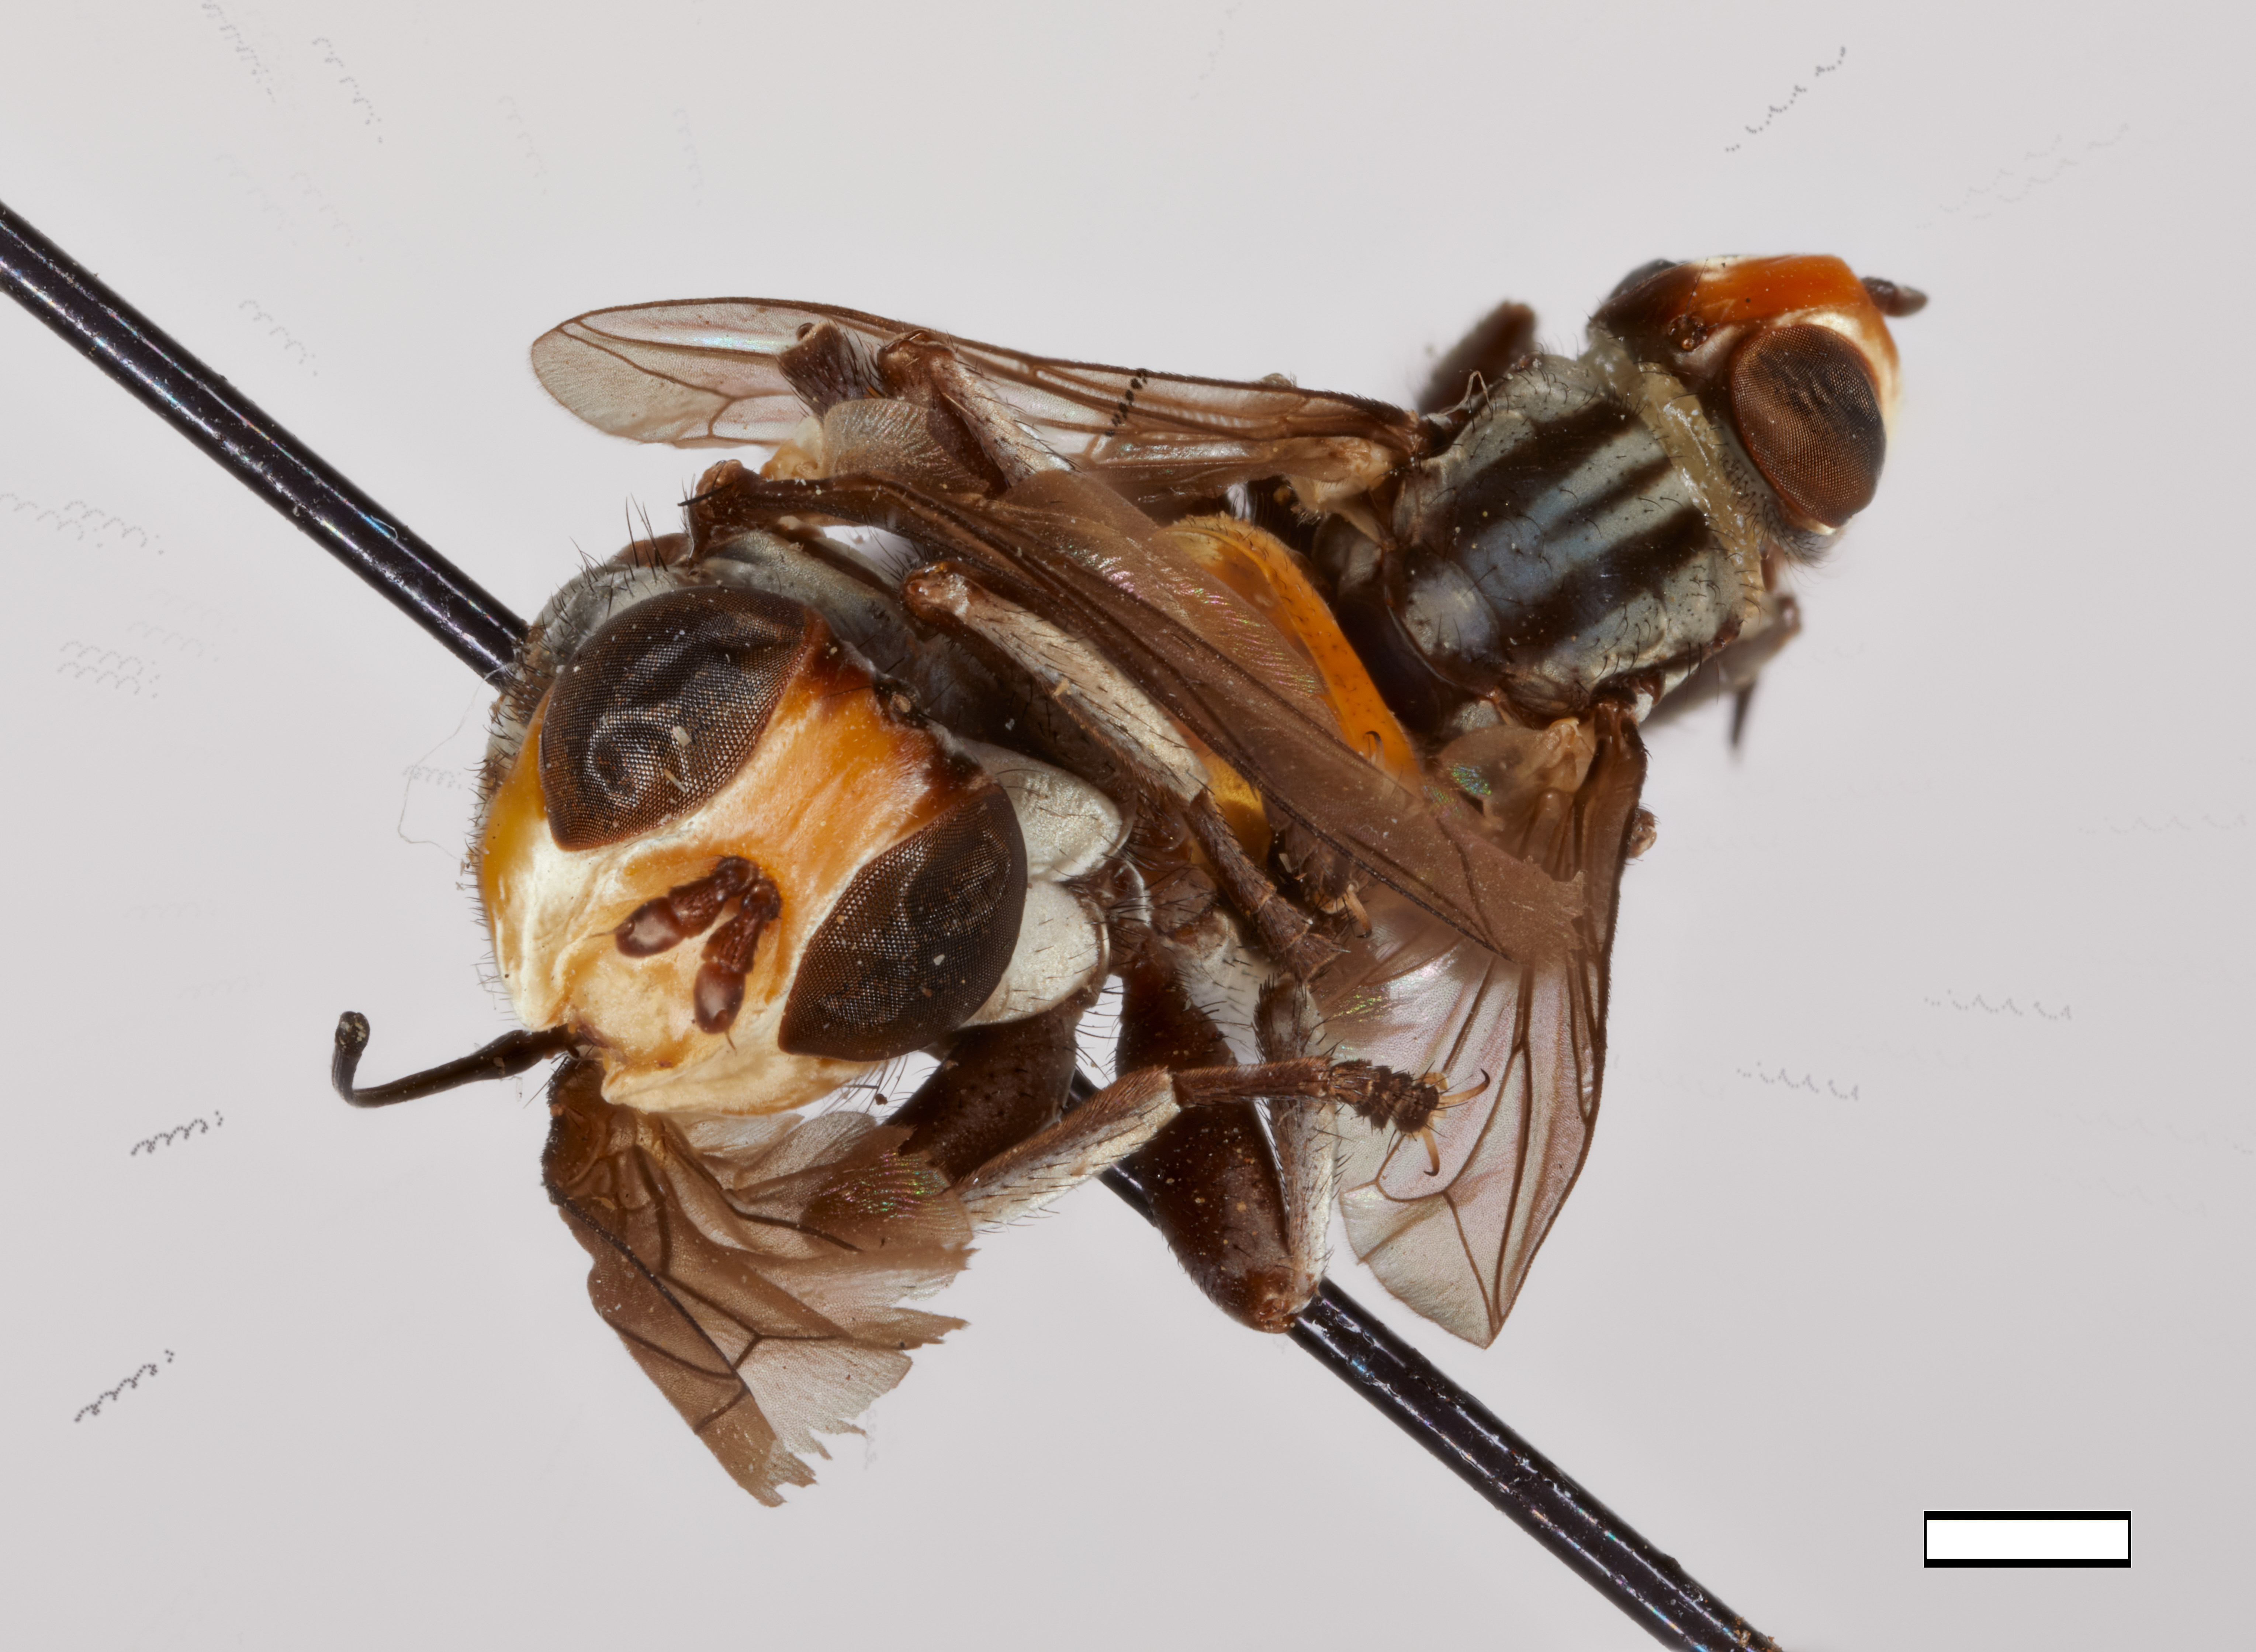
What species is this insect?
Zodion dibaphus (also Zodion dibaphum)
